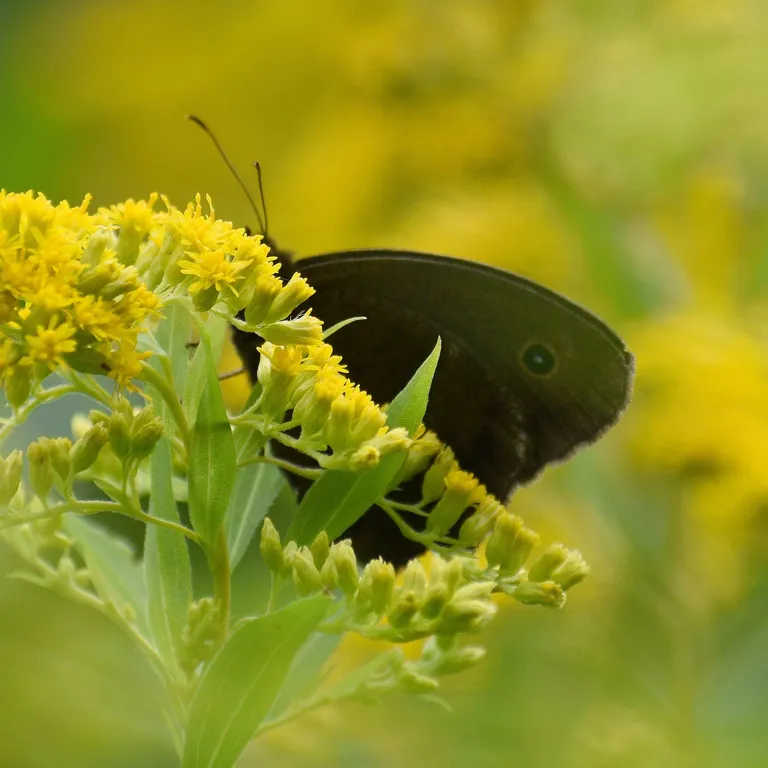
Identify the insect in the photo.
Minois dryas
